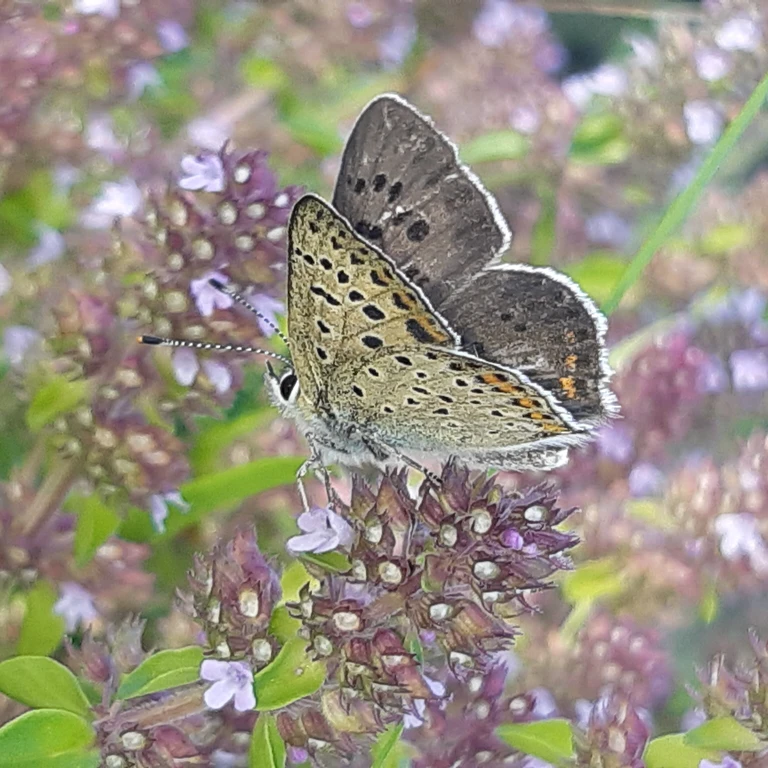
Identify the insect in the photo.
Lycaena tityrus (also Loweia tityrus)
